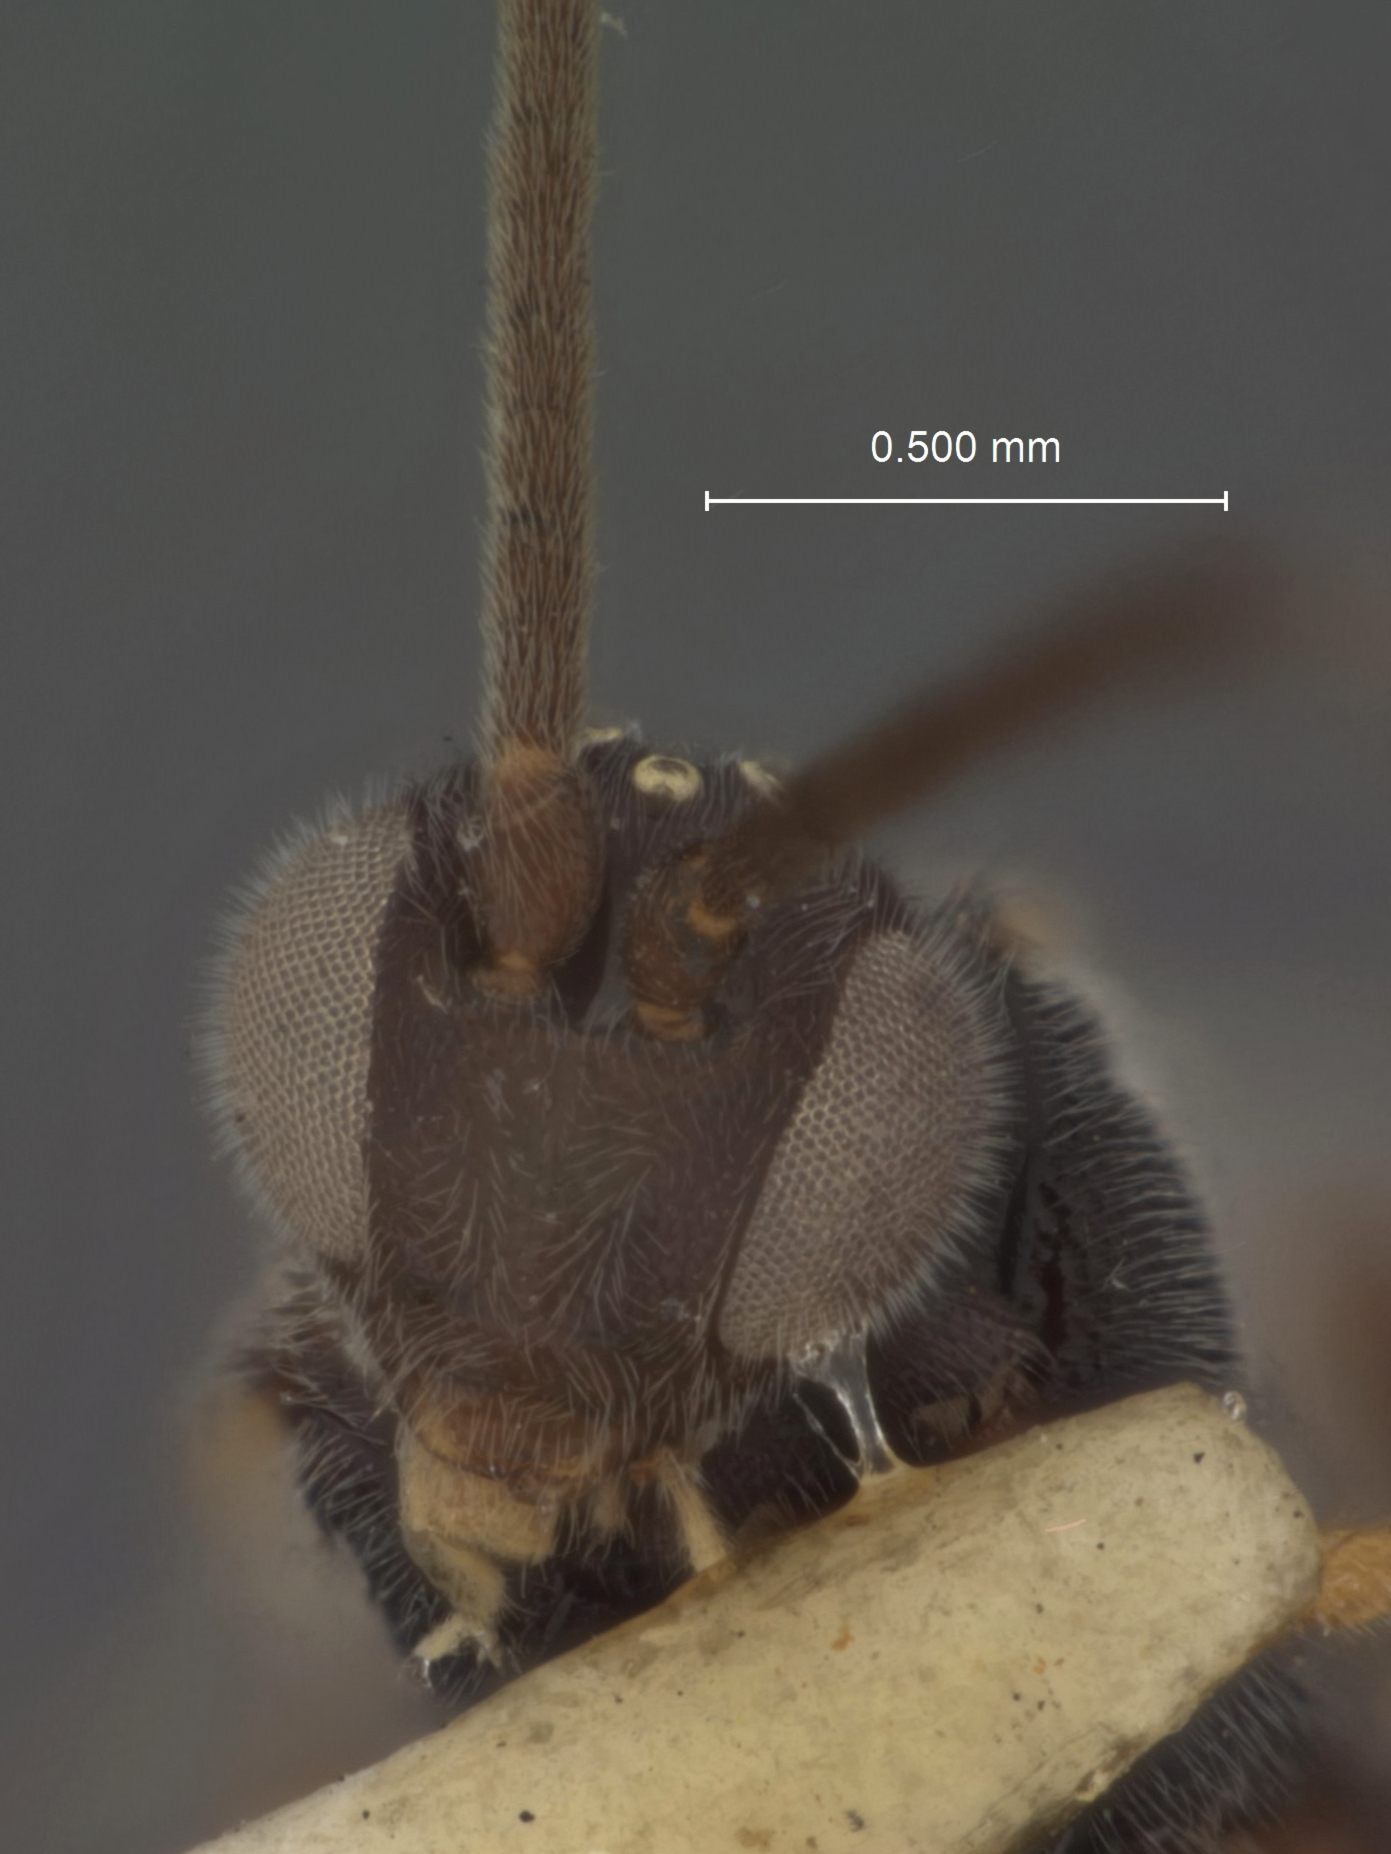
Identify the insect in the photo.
Apanteles cypris
